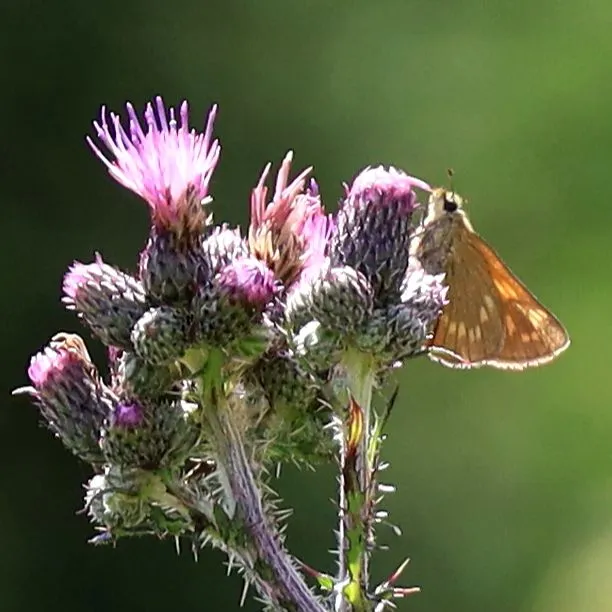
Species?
Ochlodes sylvanus (also Ochlodes venata)
